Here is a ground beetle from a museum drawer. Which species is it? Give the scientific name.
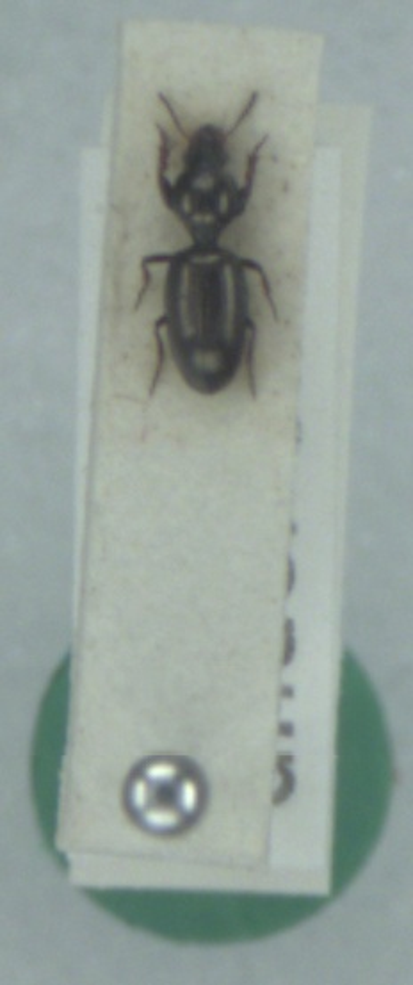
Dyschirius thoracicus
